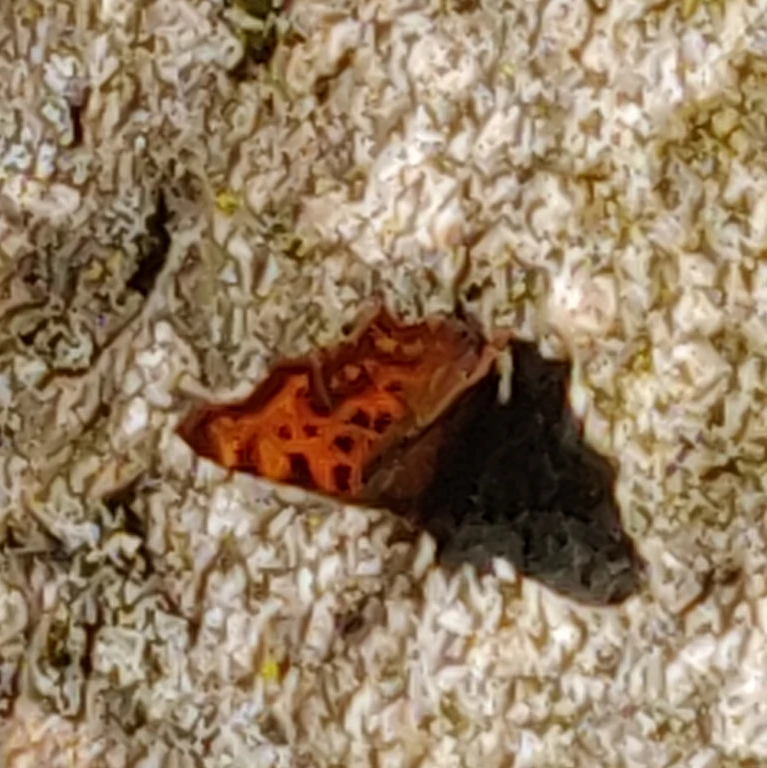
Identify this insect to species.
Polygonia c-album
